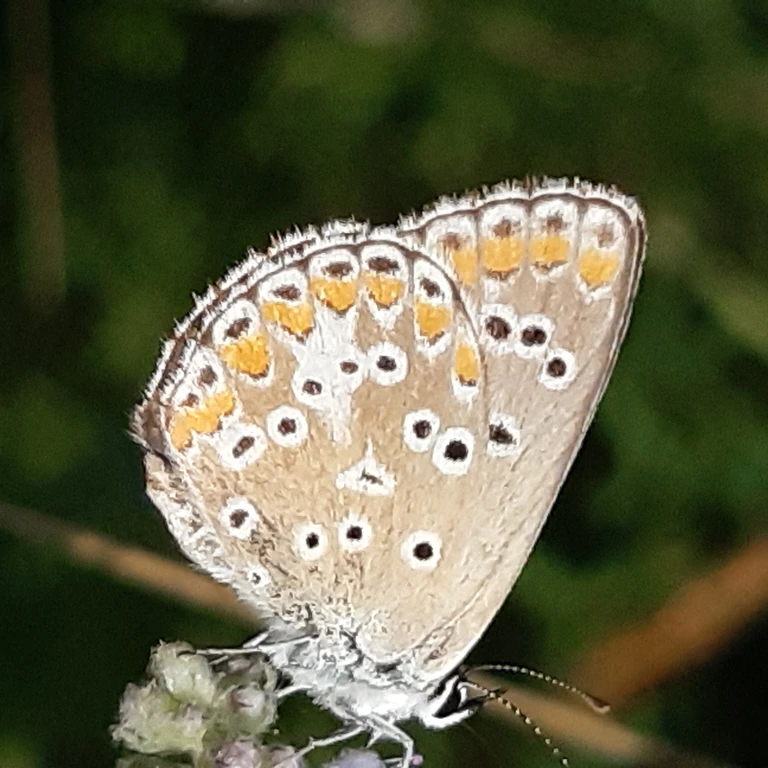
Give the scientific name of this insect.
Aricia agestis/artaxerxes
